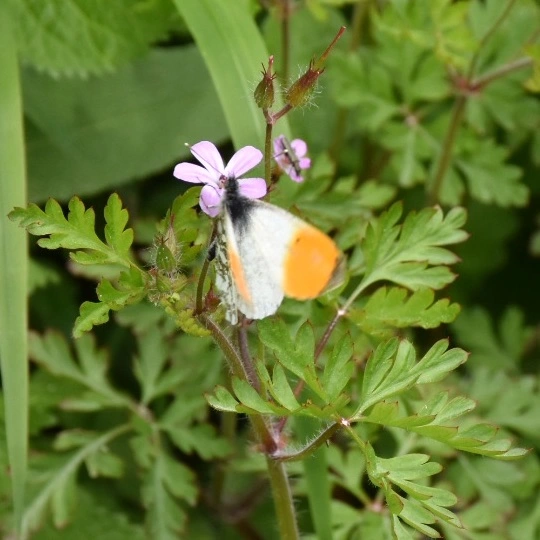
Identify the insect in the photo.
Anthocharis cardamines
